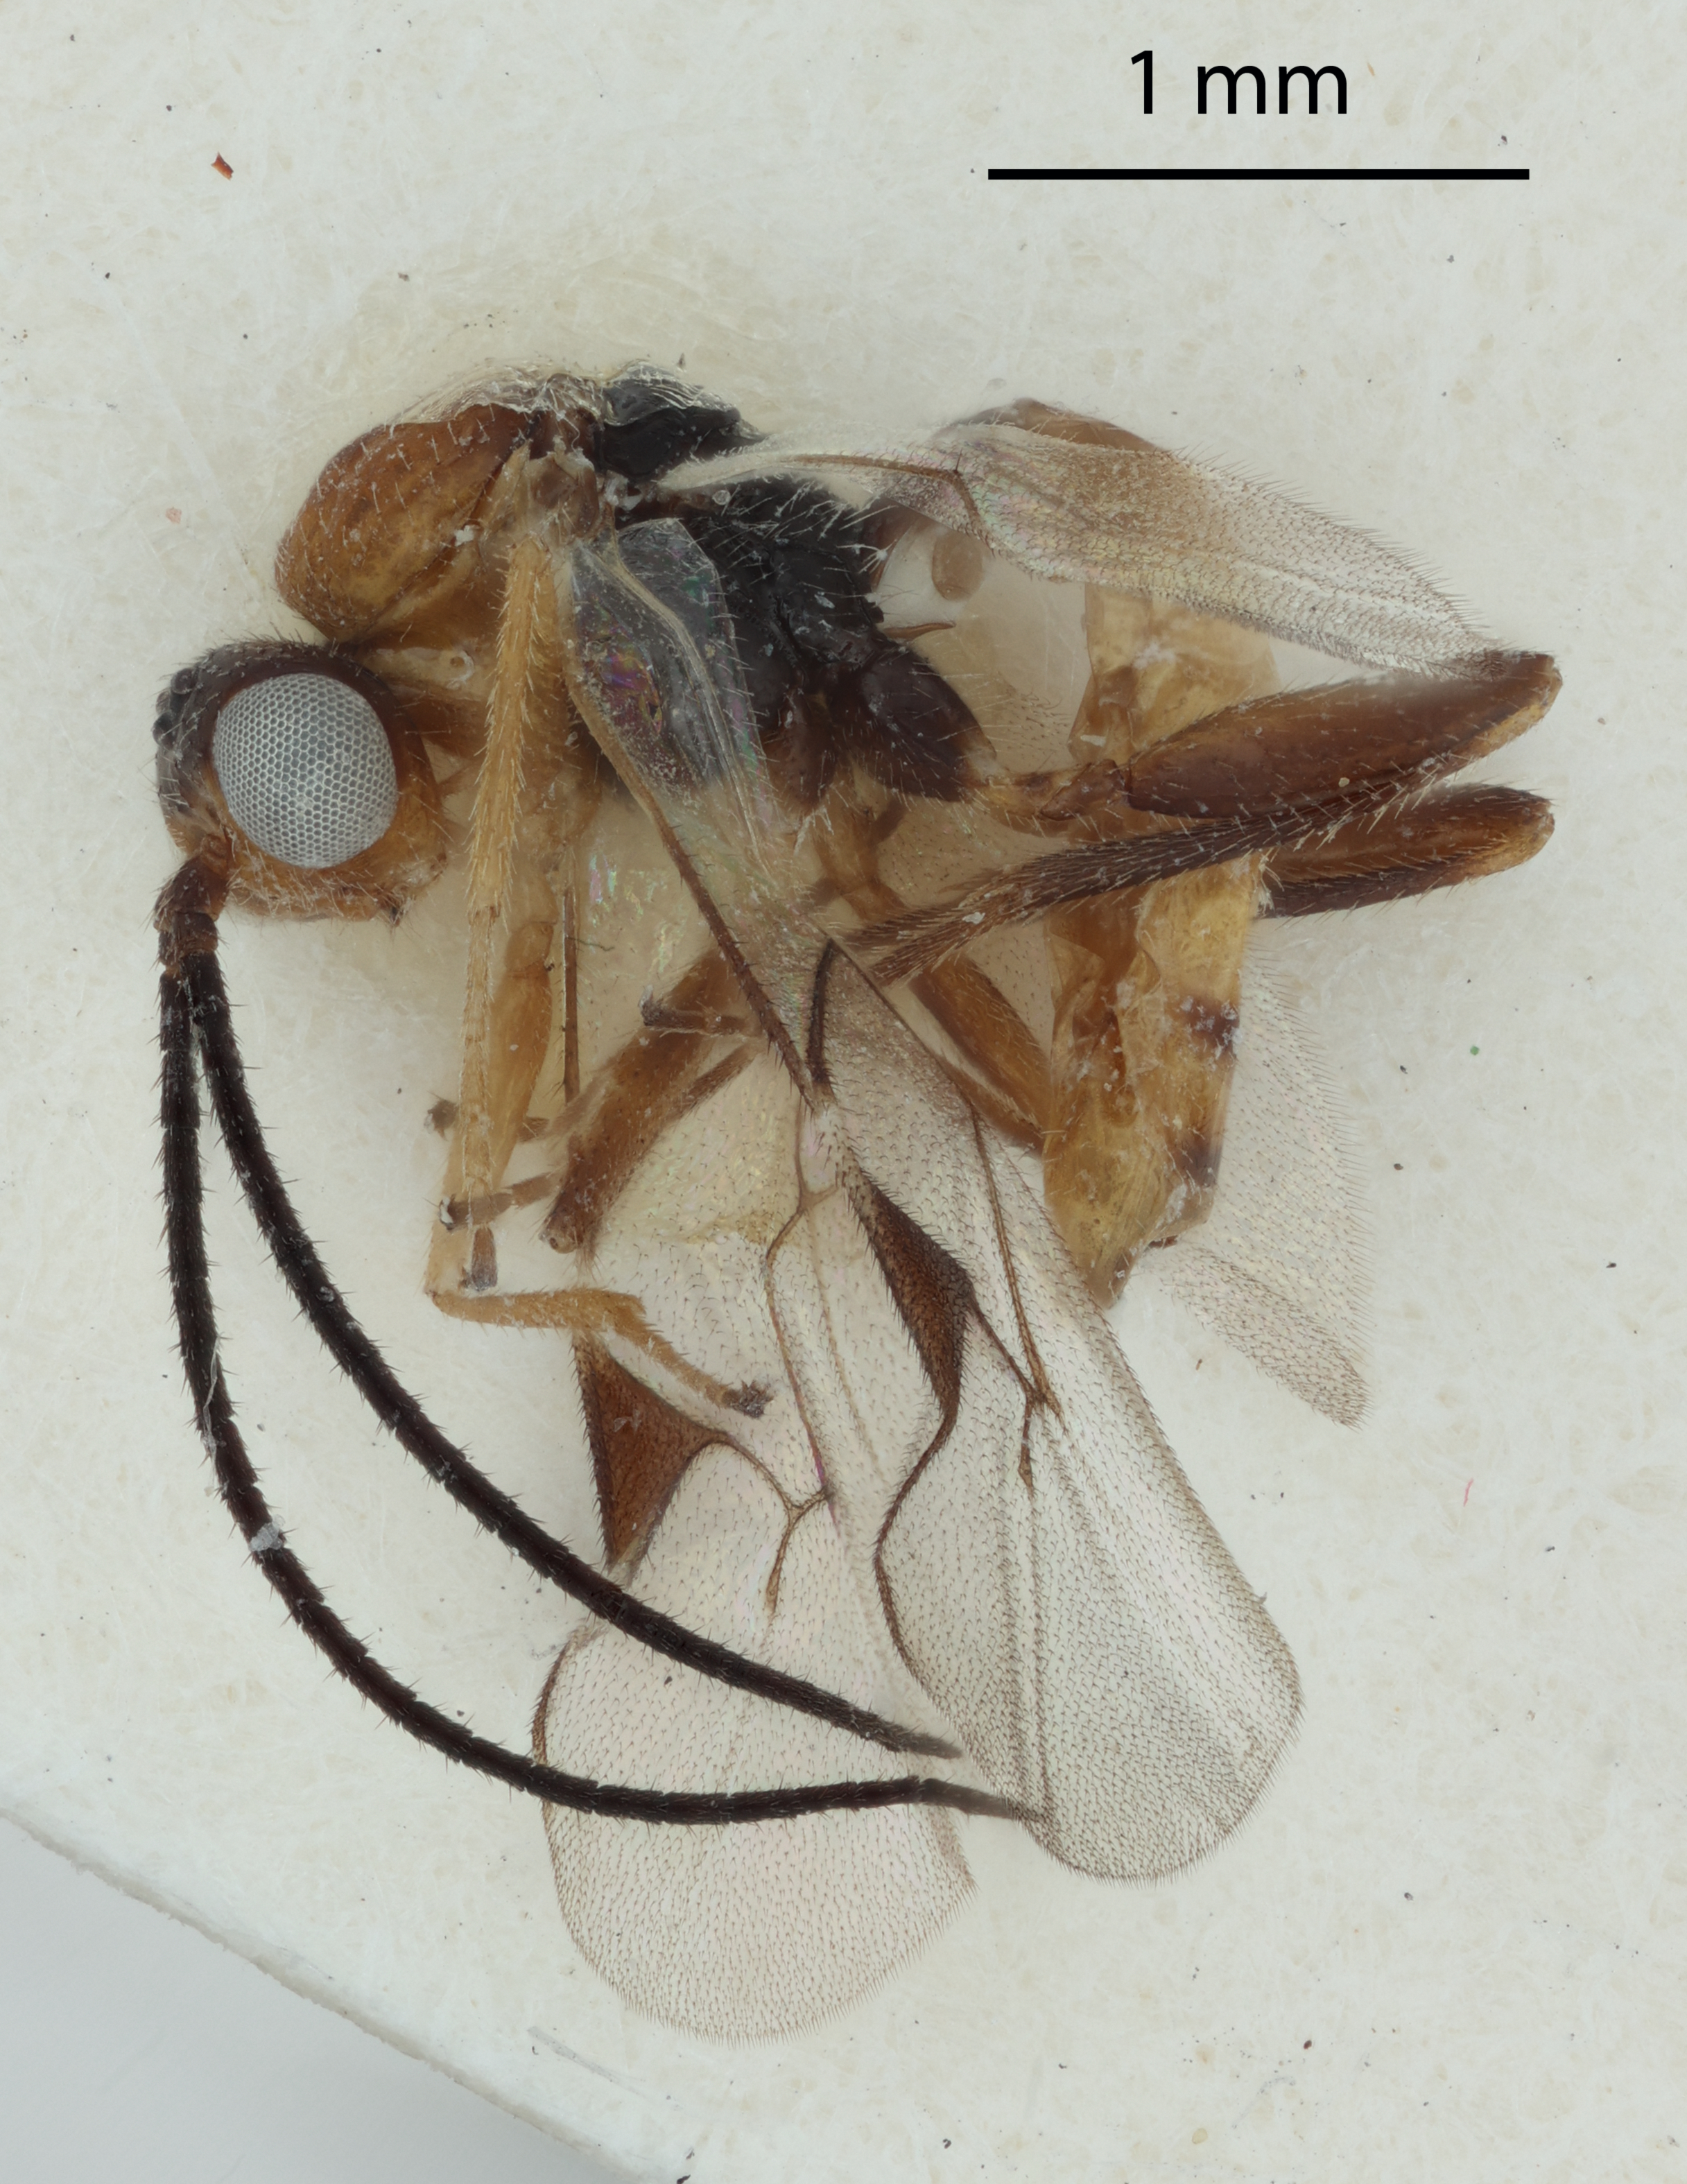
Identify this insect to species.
Pauesia ponderosaecola
